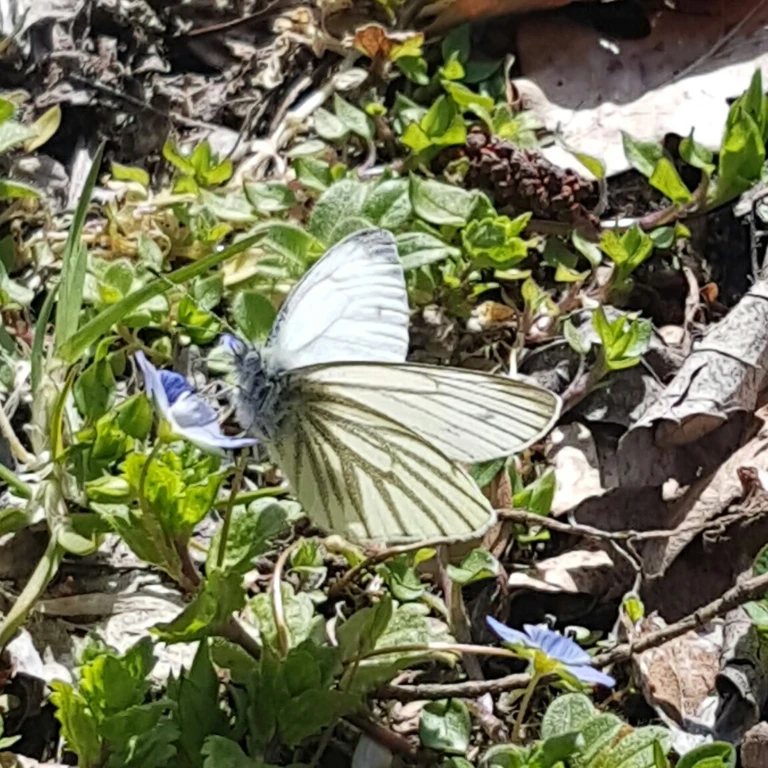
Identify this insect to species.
Pieris napi
